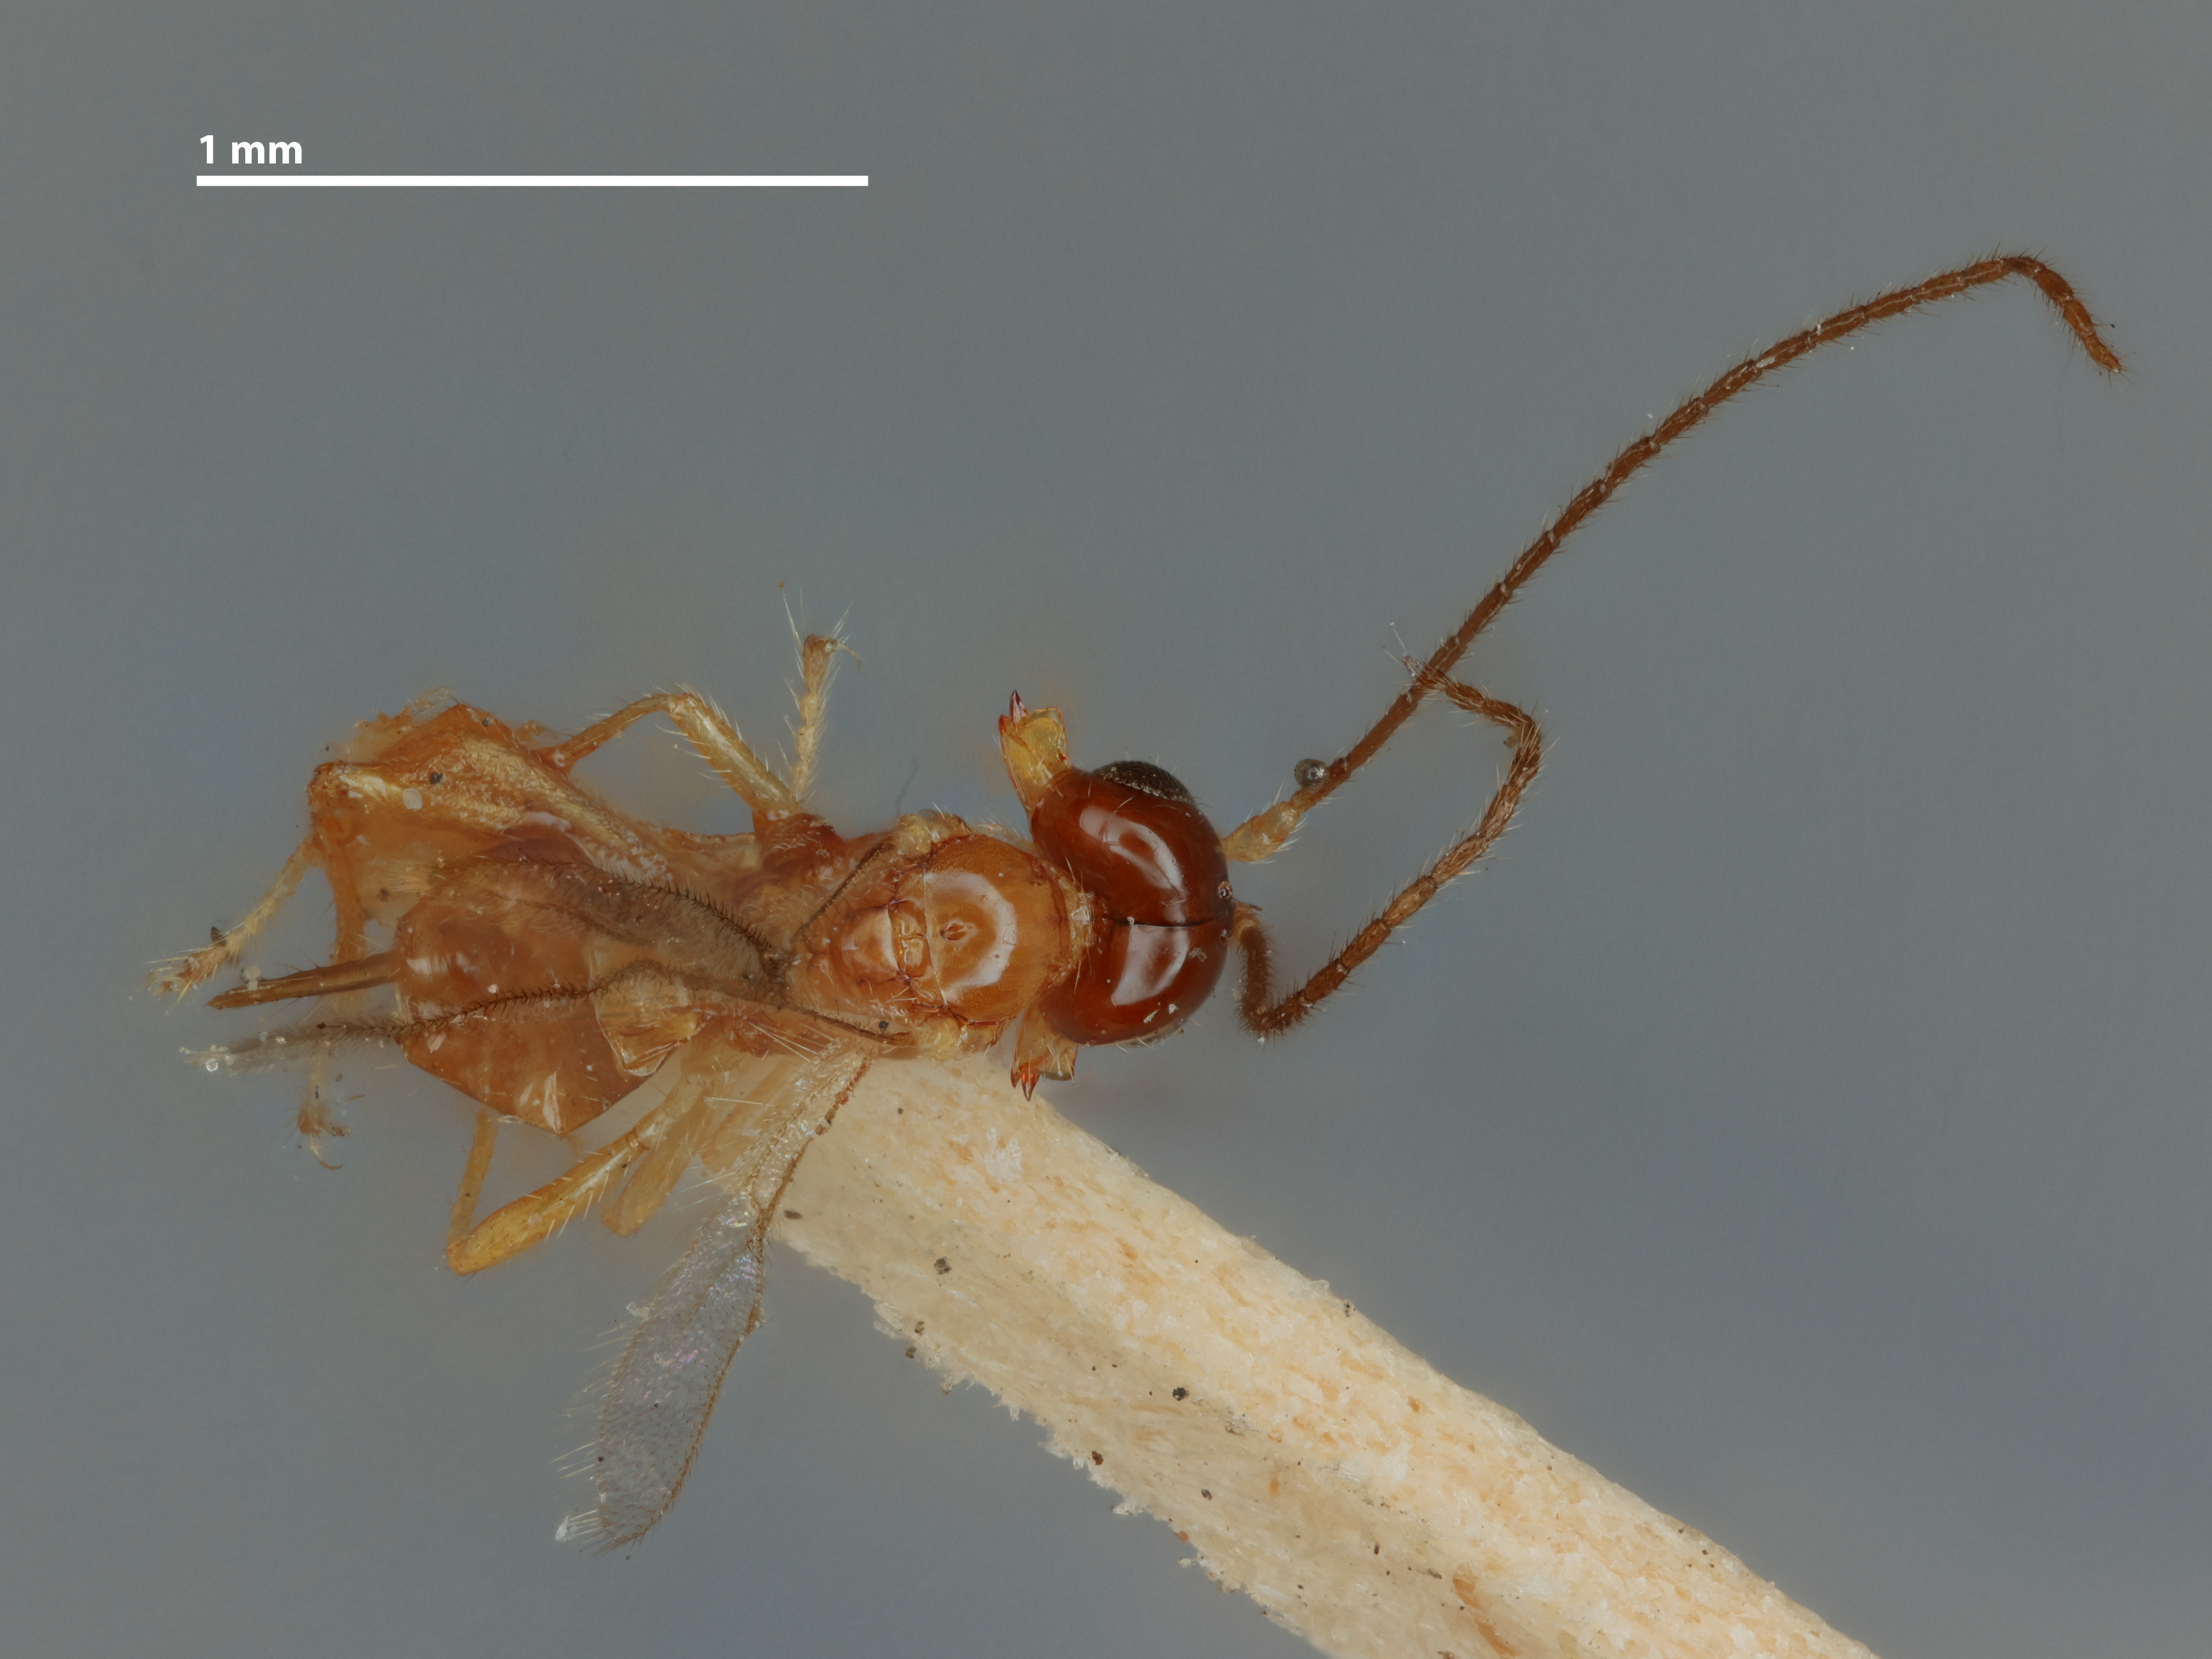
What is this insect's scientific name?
Phaenocarpa drosophilae
